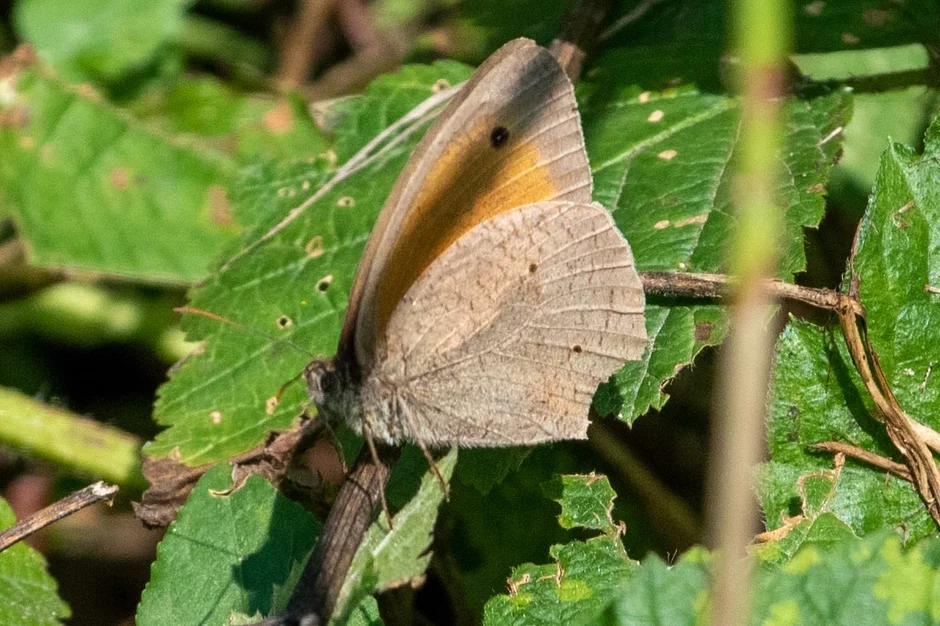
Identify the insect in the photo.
Maniola jurtina
